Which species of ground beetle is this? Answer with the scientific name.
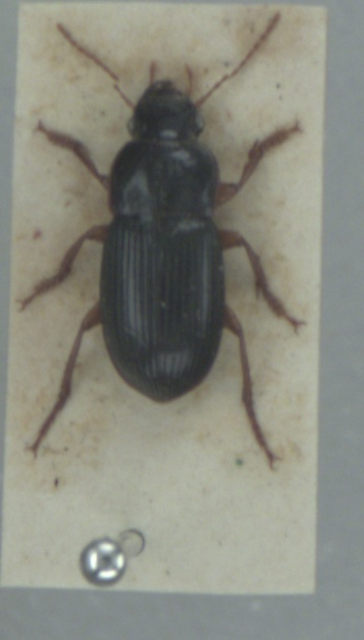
Harpalus latus
